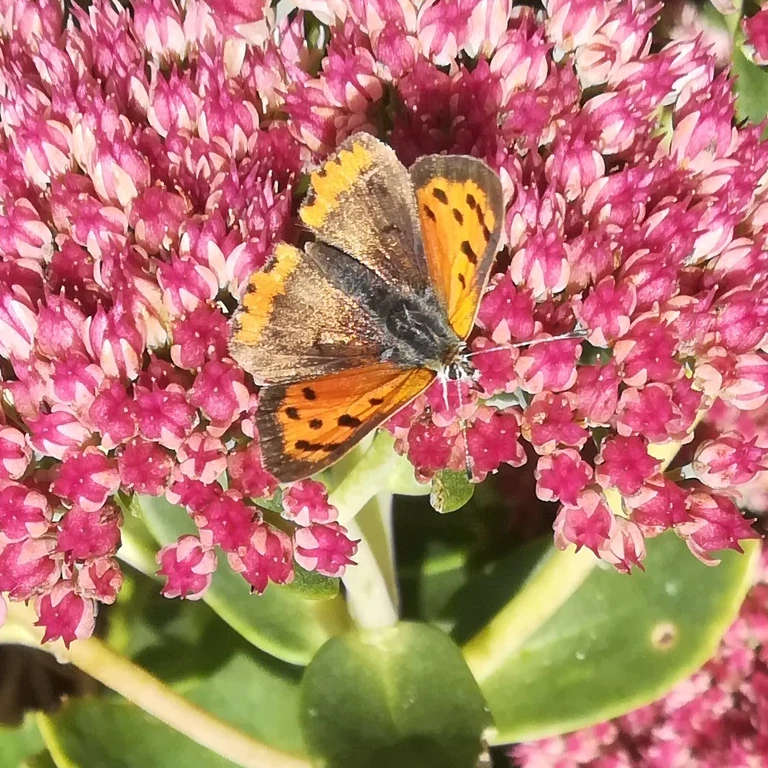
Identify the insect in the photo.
Lycaena phlaeas
